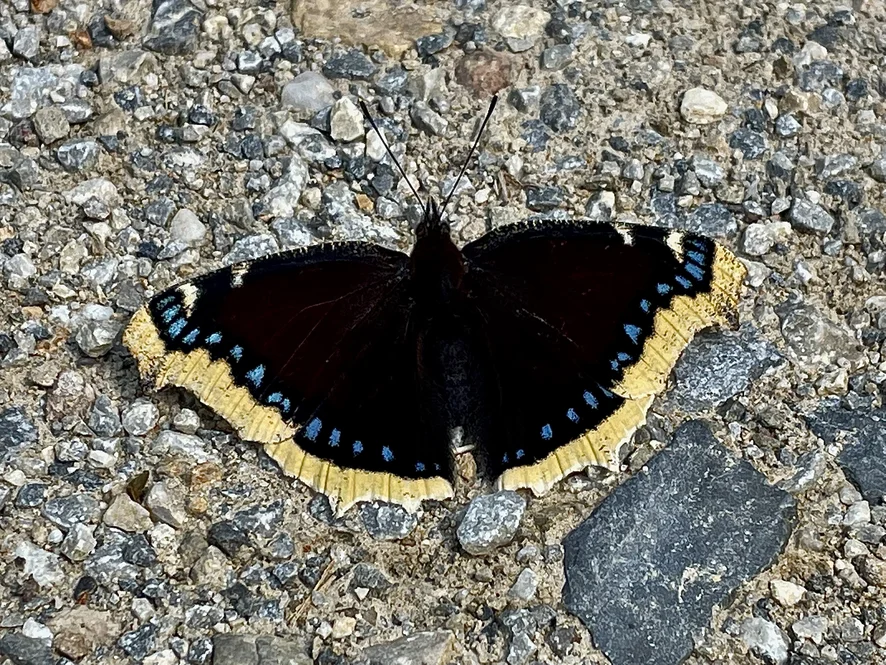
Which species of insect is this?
Nymphalis antiopa
